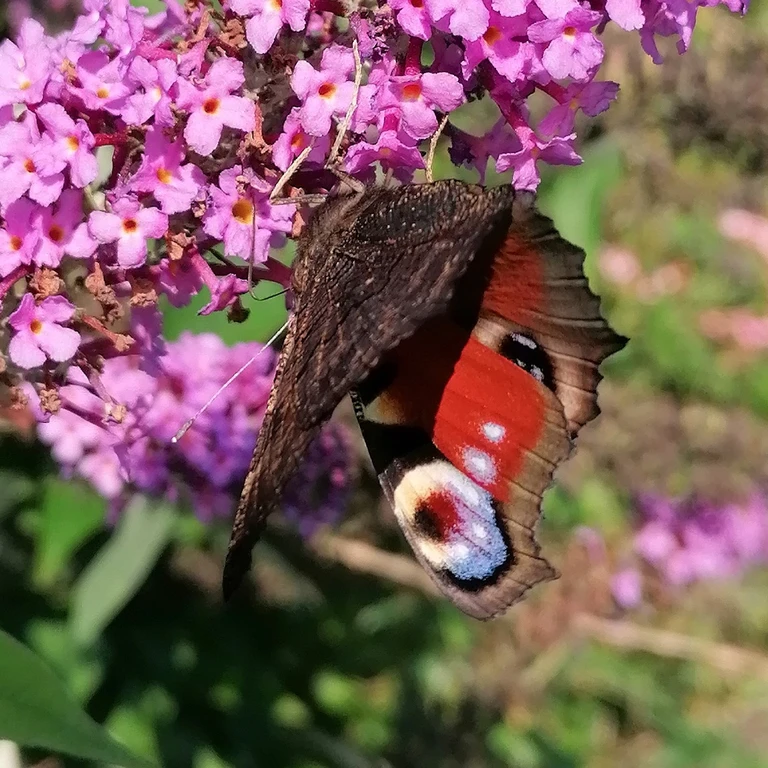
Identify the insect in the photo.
Aglais io
